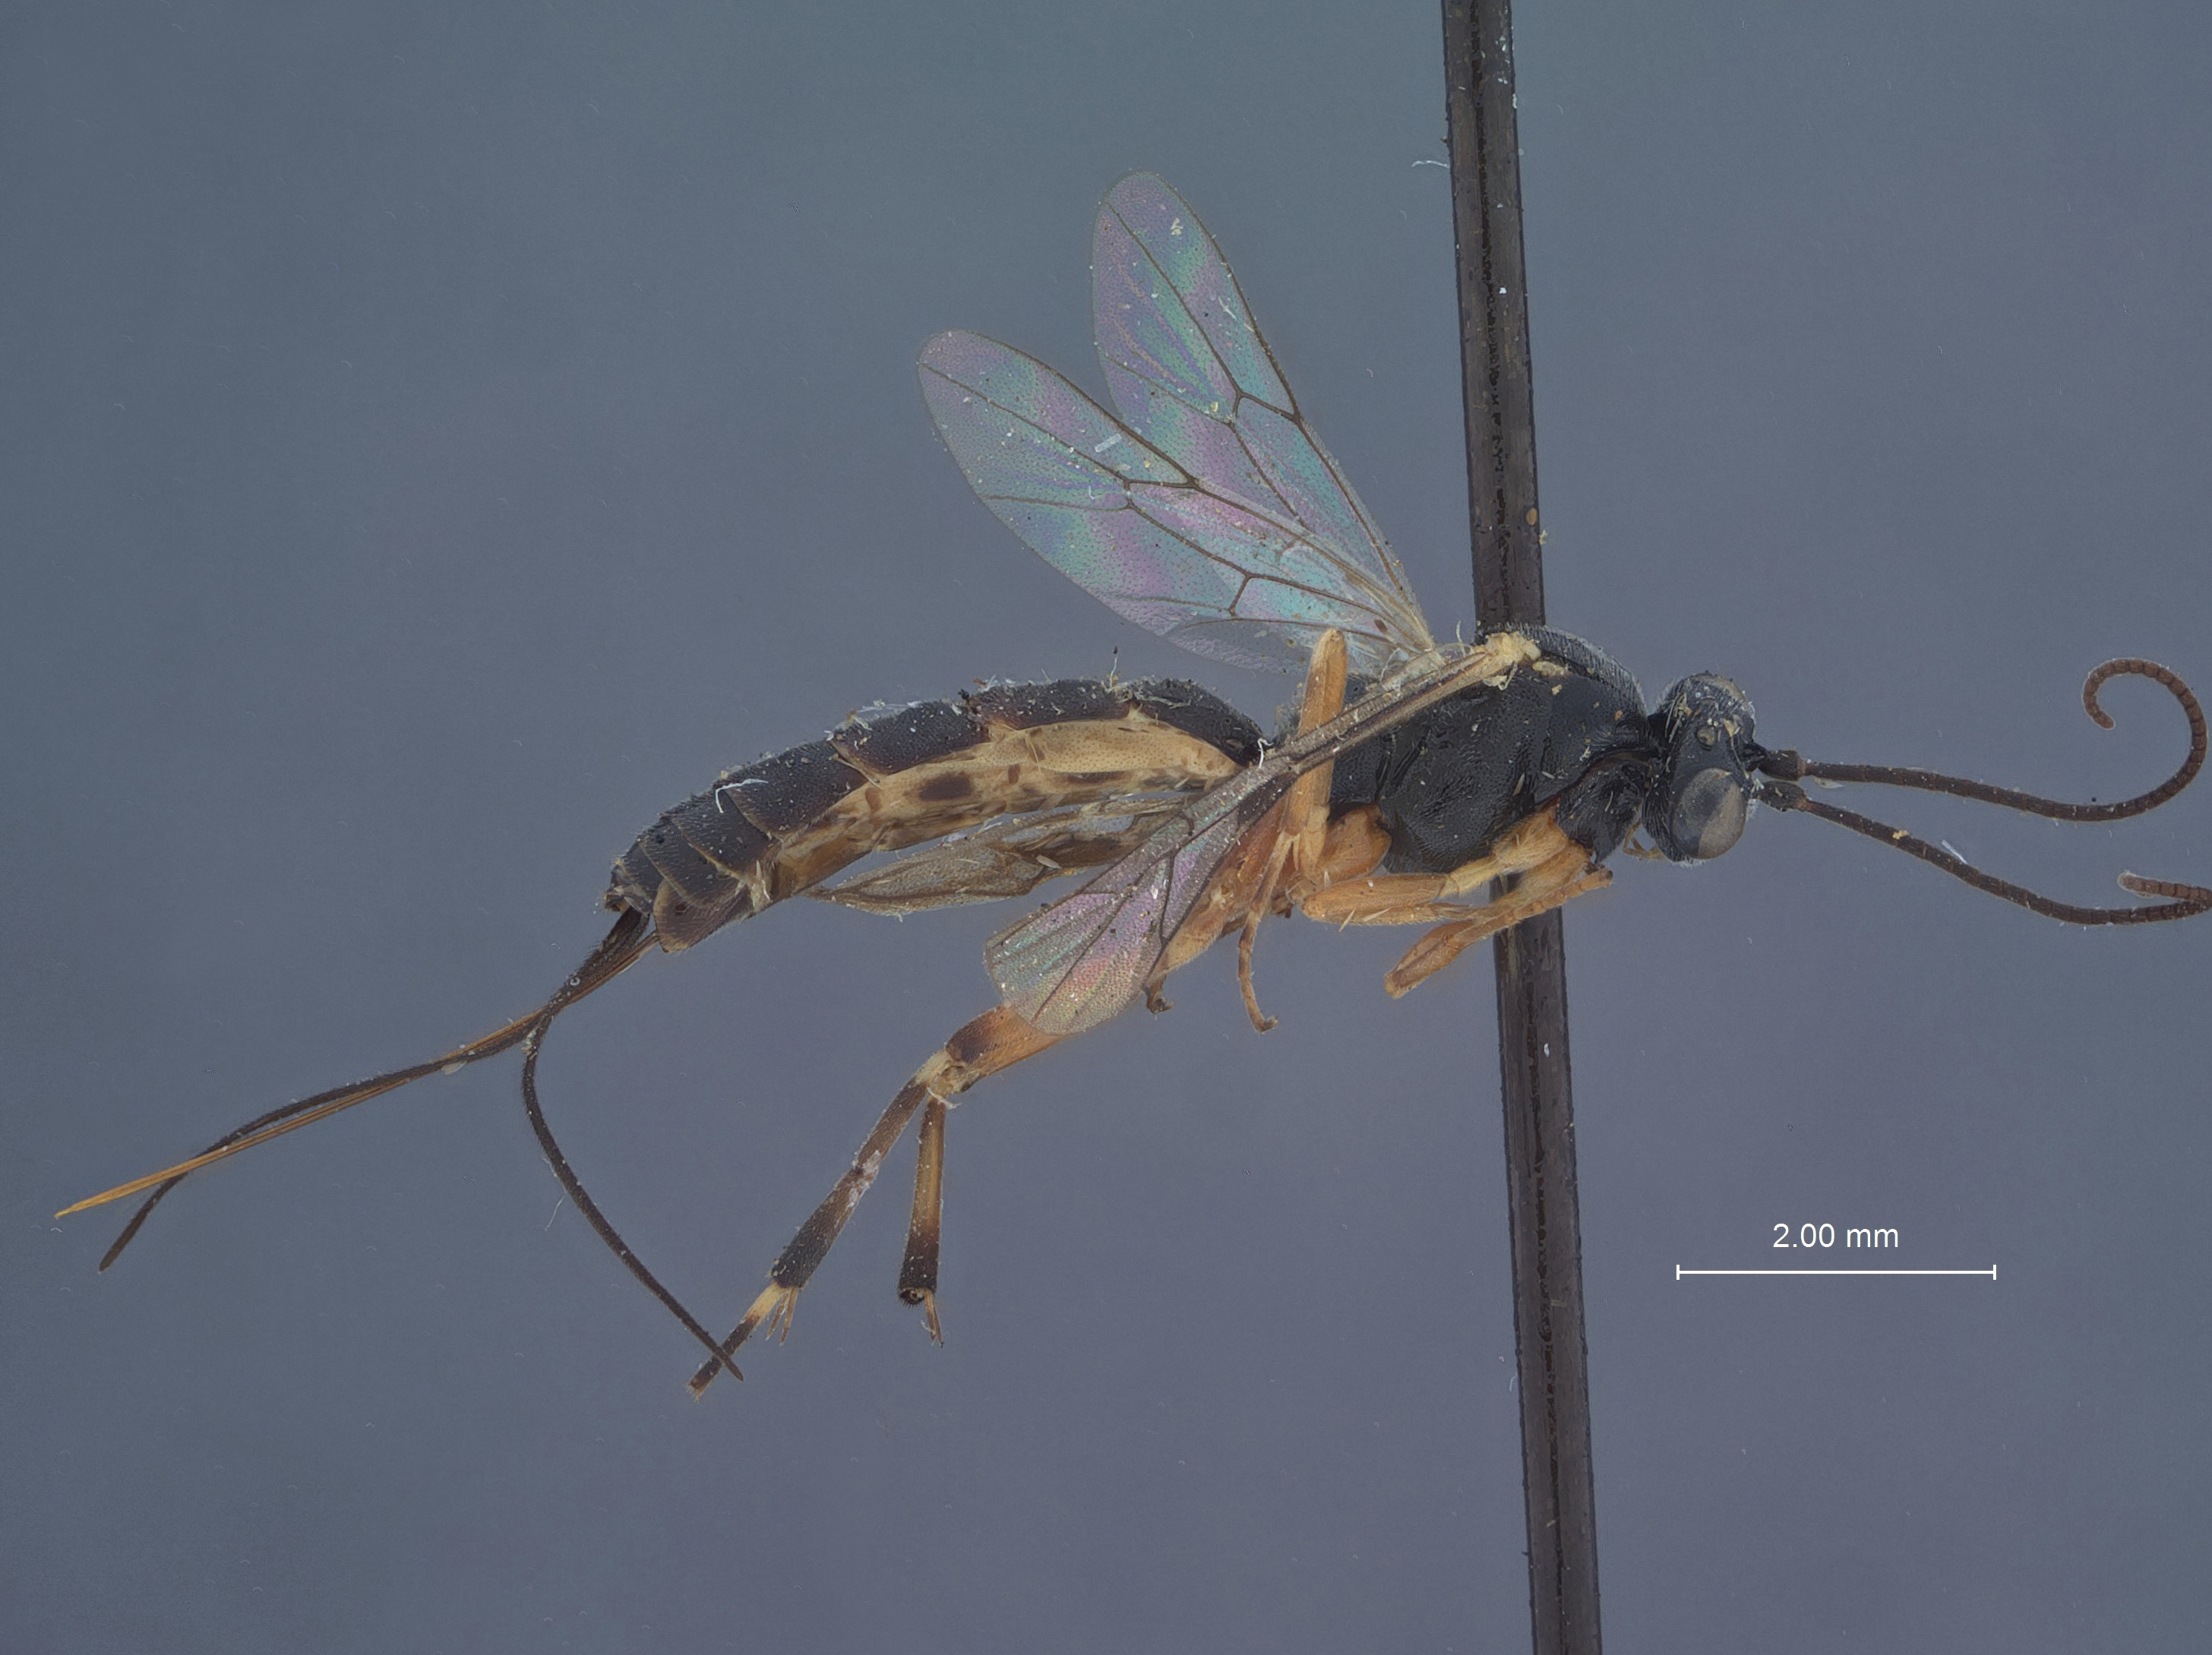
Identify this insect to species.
Conoblasta fumiferanae
